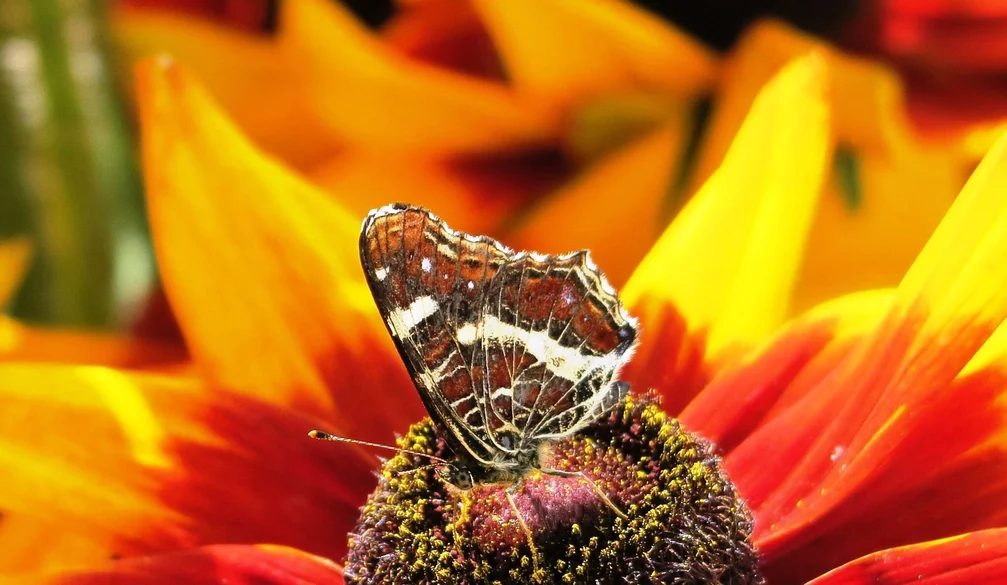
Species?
Araschnia levana
